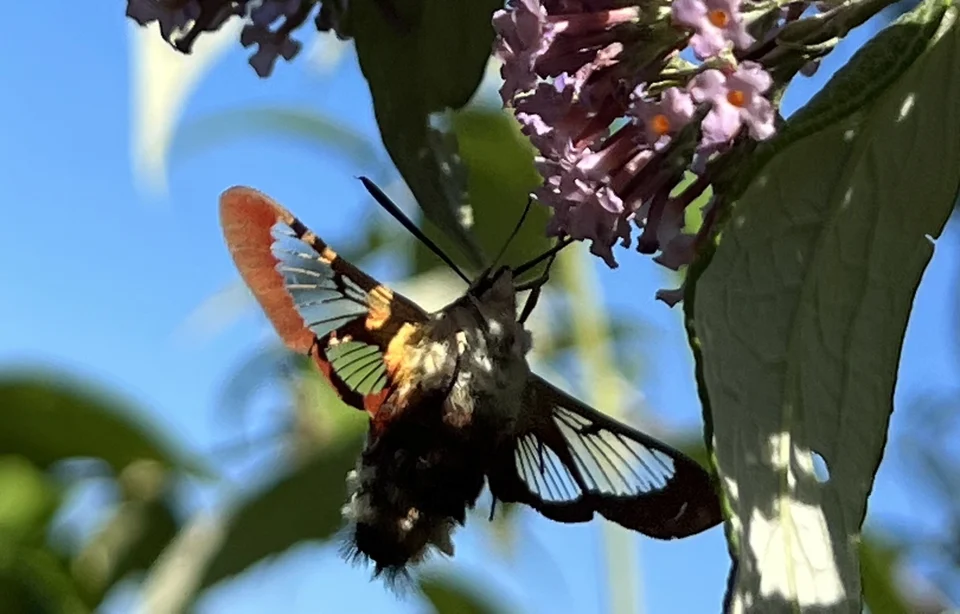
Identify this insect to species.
Hemaris fuciformis
